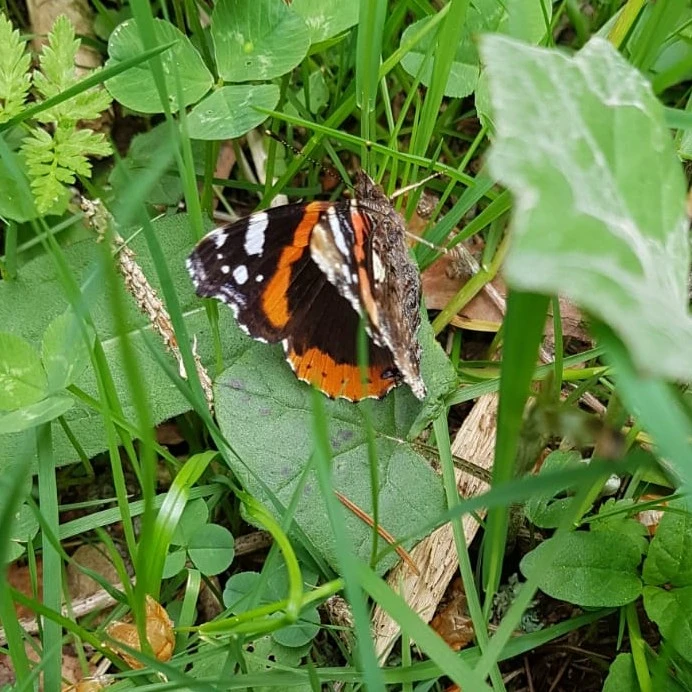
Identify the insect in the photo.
Vanessa atalanta
